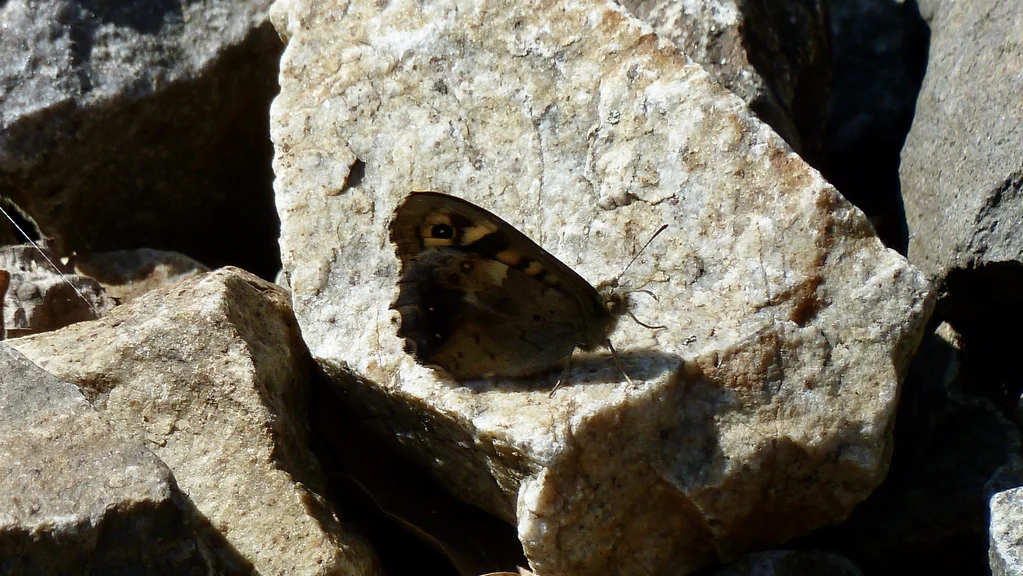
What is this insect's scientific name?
Pararge aegeria
